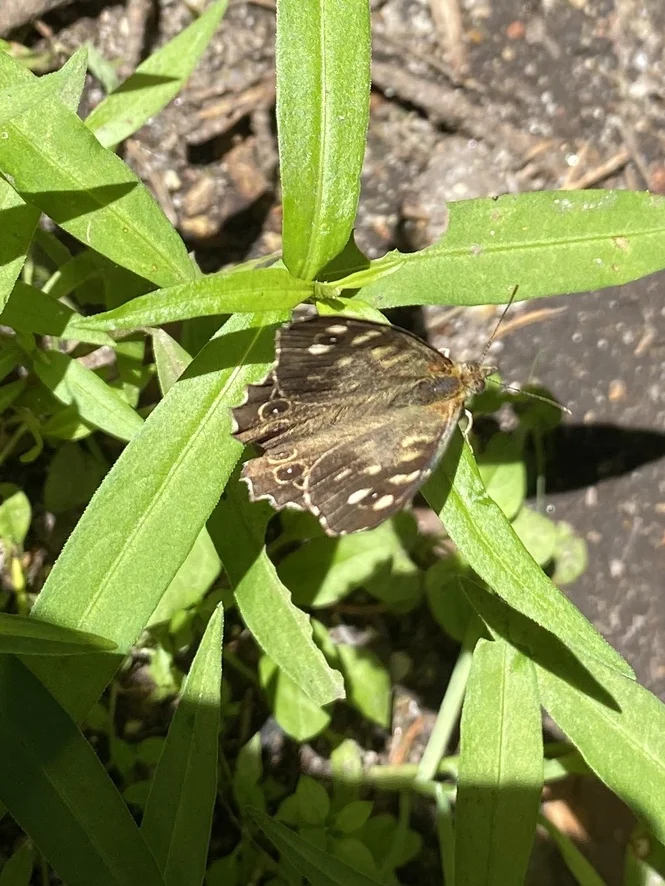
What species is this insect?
Pararge aegeria
